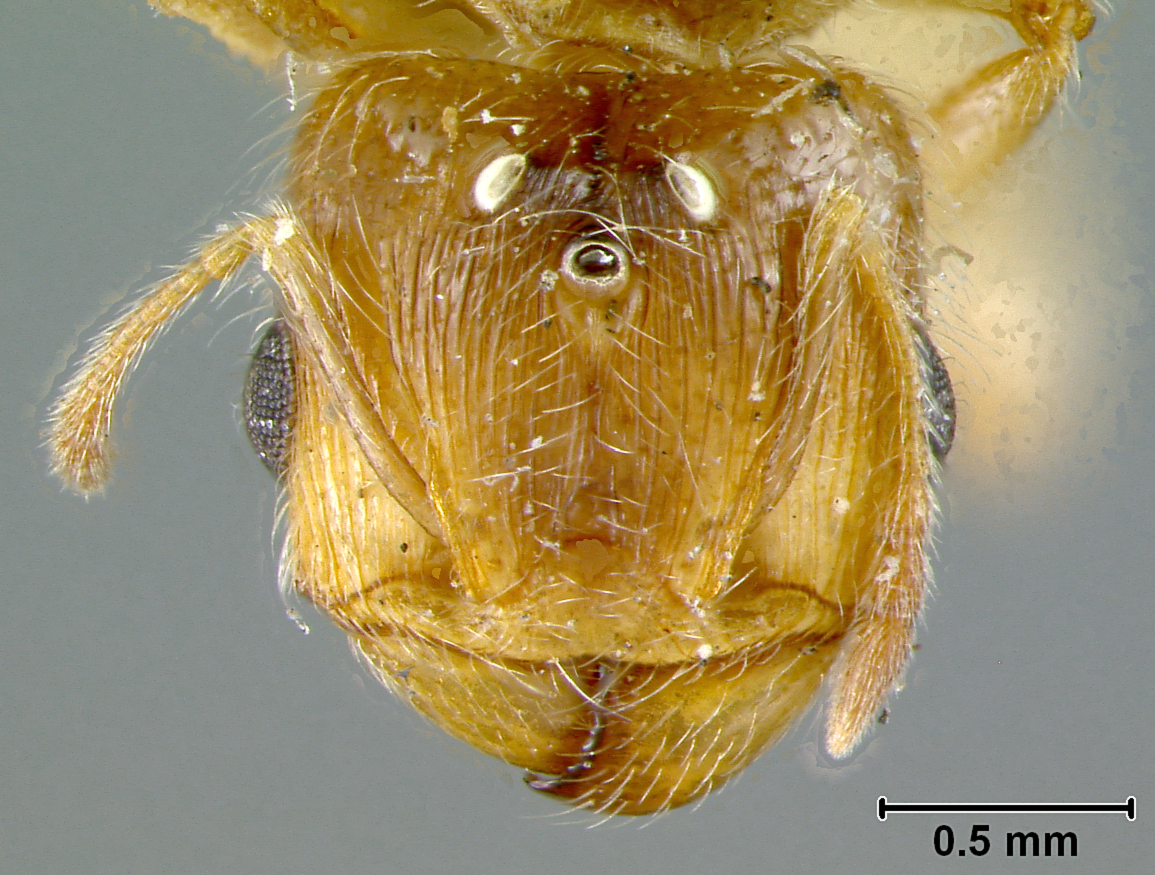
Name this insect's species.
Pheidole centeotl
